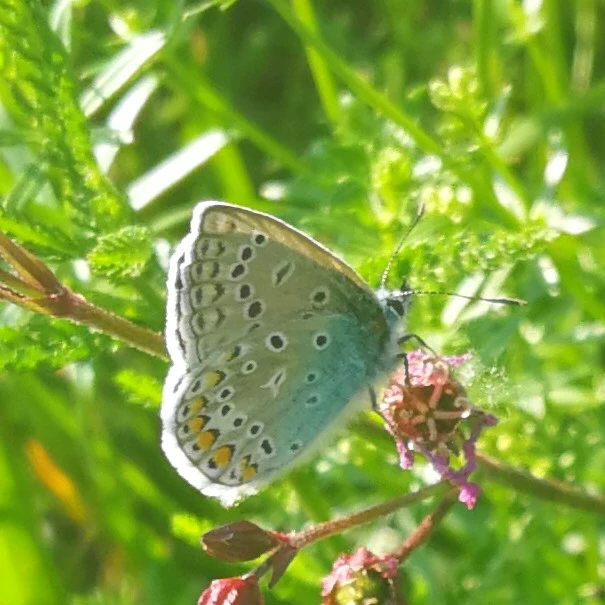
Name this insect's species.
Polyommatus icarus
